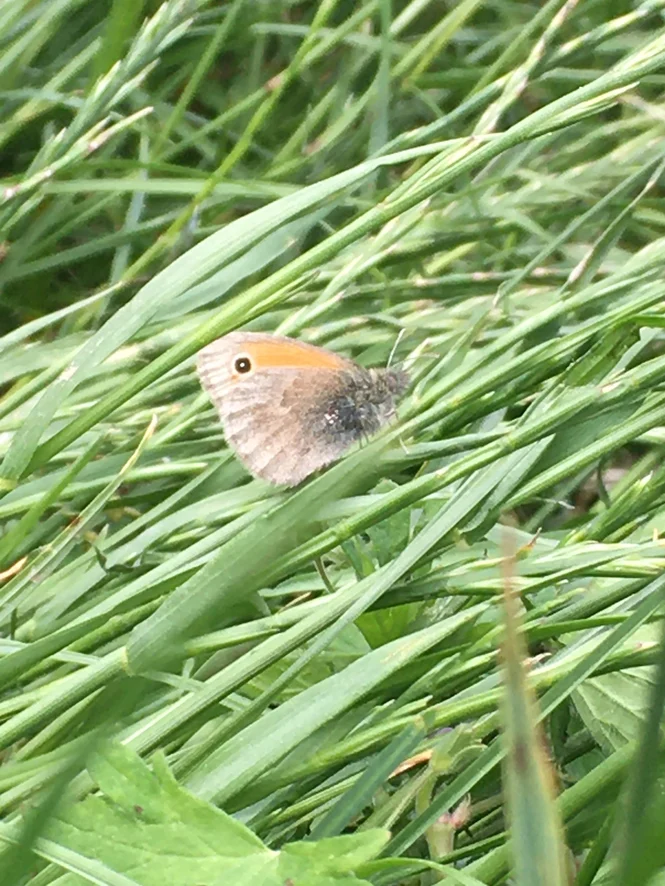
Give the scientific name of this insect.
Coenonympha pamphilus
